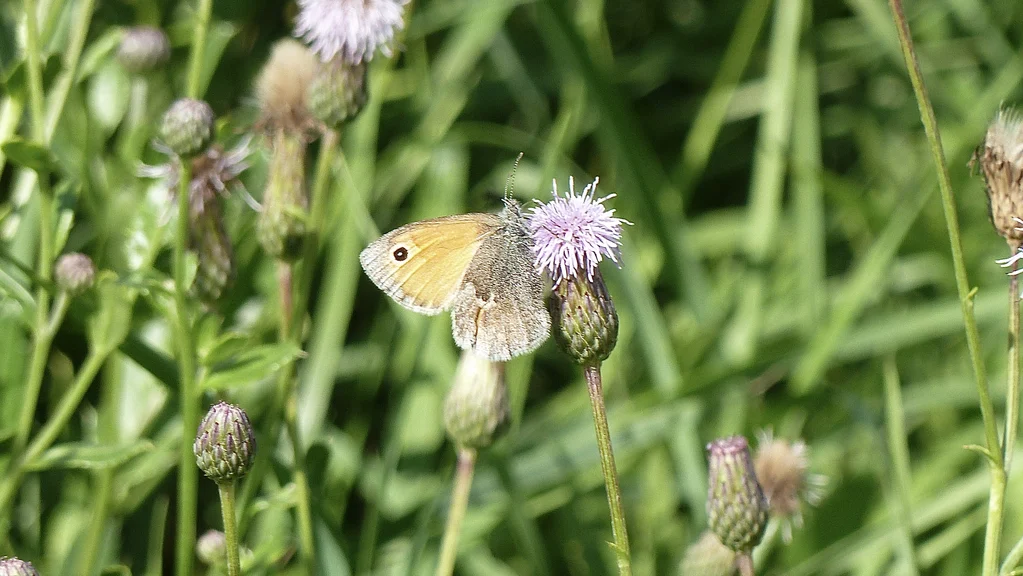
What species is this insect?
Coenonympha pamphilus
